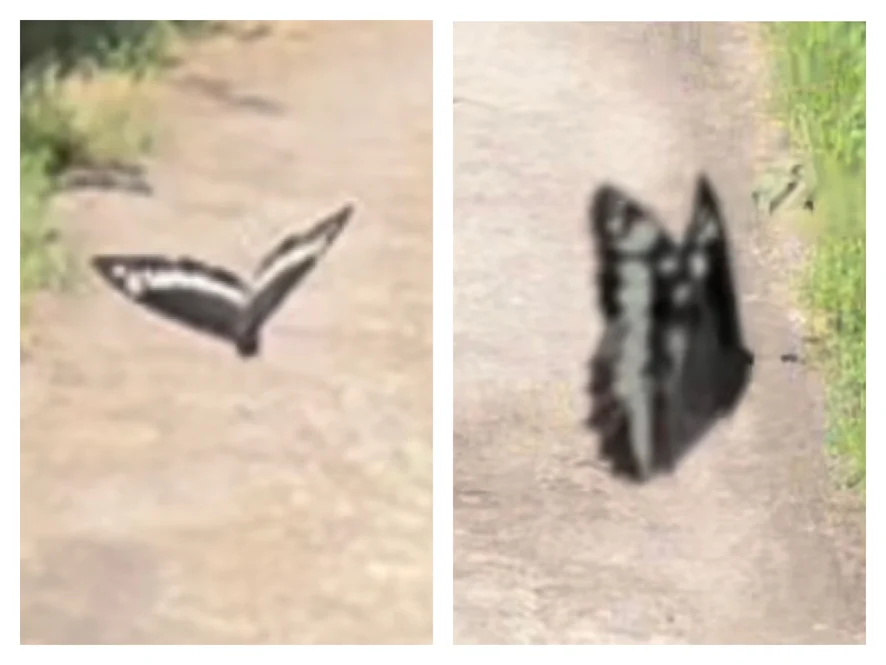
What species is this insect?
Brintesia circe
